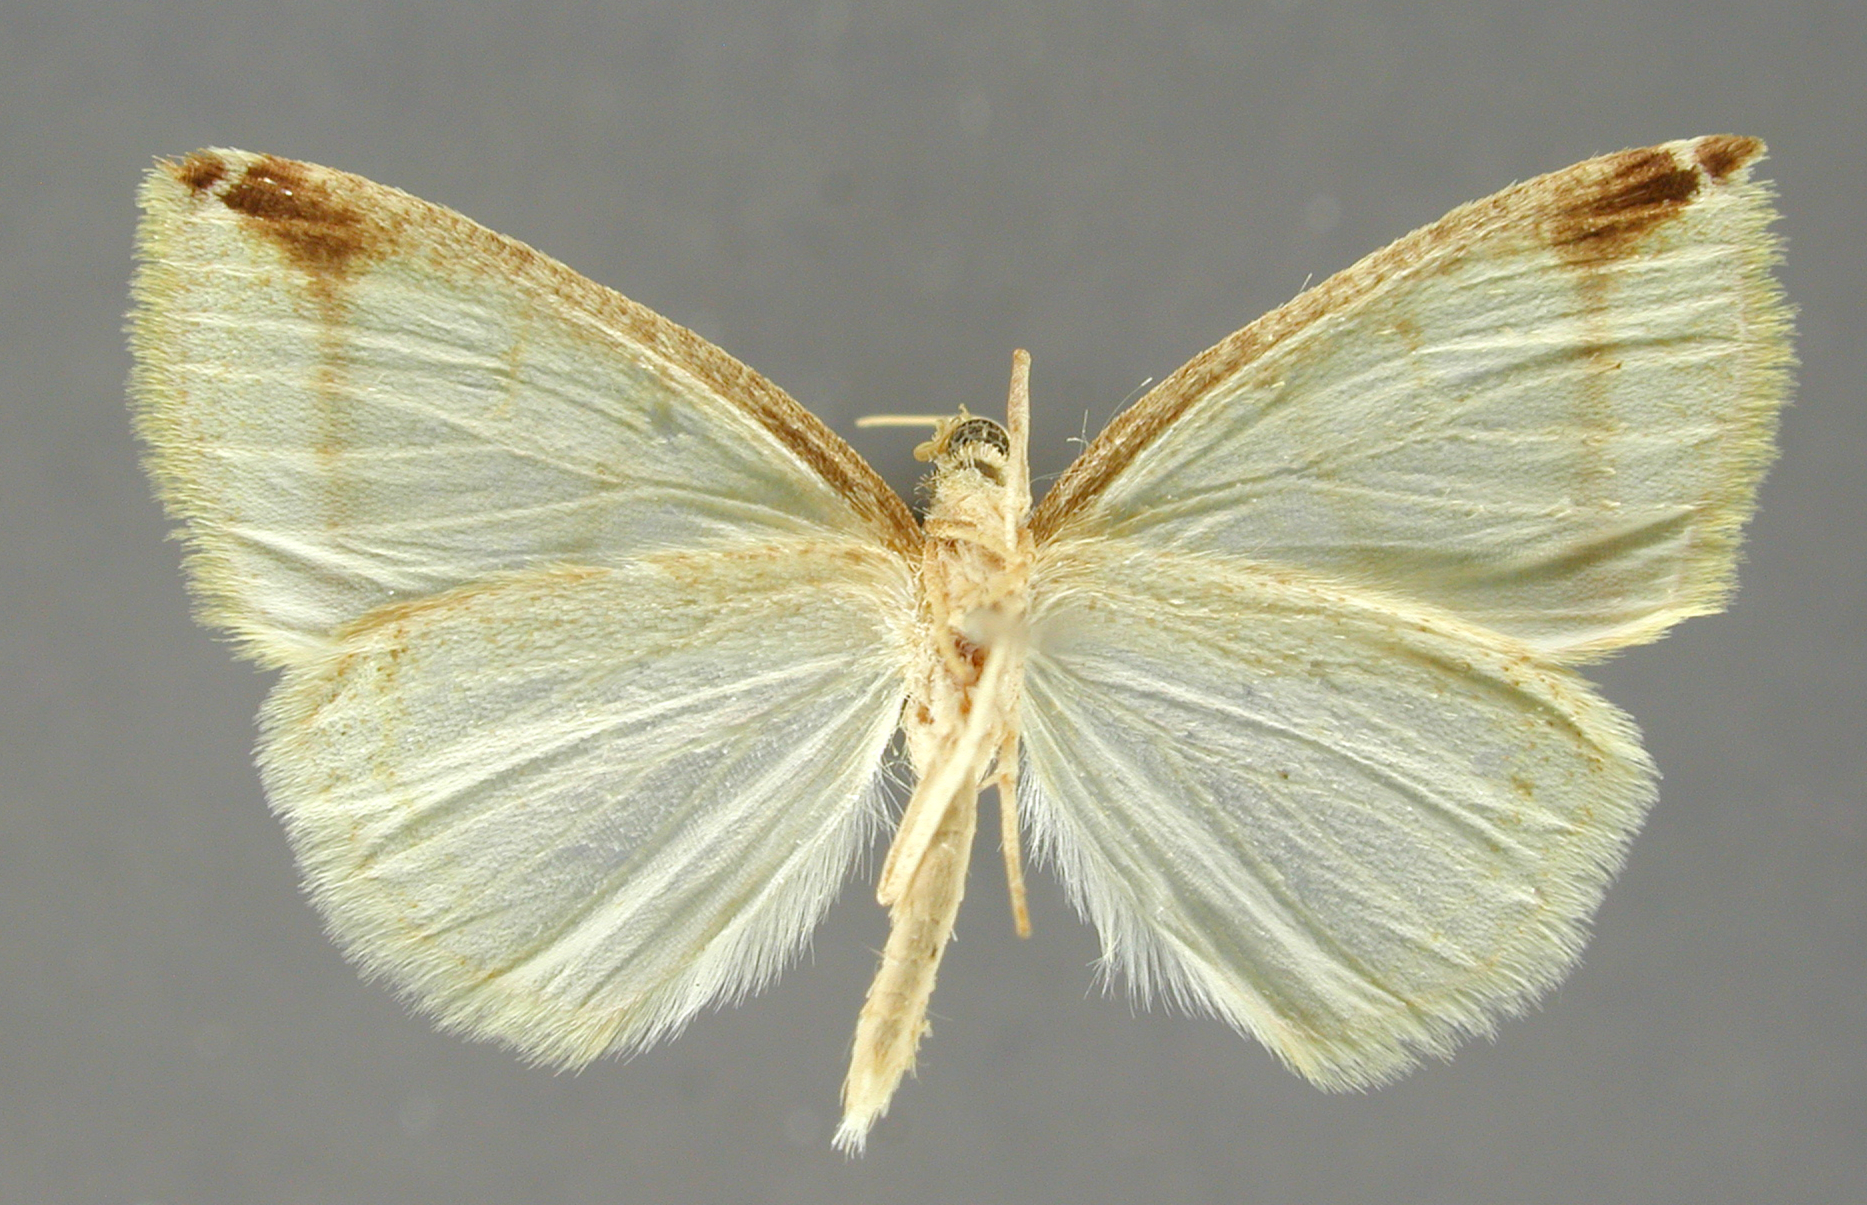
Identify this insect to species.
Perusia lucida
